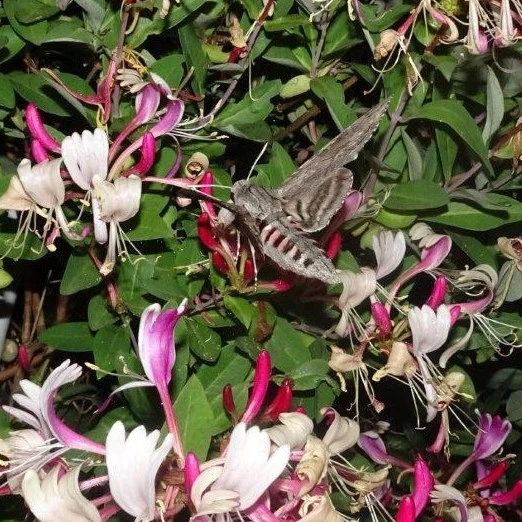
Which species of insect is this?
Agrius convolvuli
